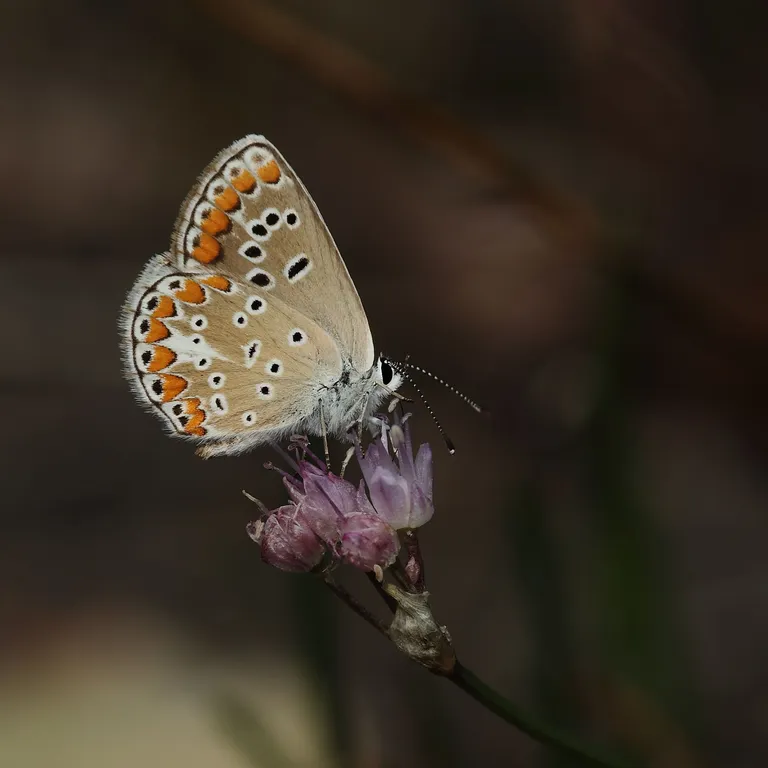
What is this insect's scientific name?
Aricia agestis/artaxerxes
